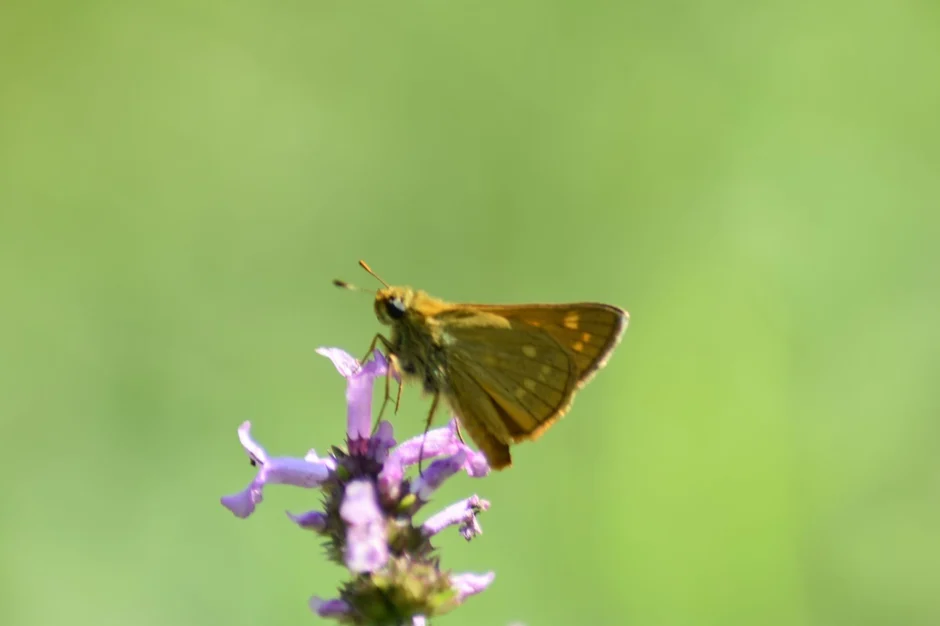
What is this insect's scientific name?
Ochlodes sylvanus (also Ochlodes venata)
